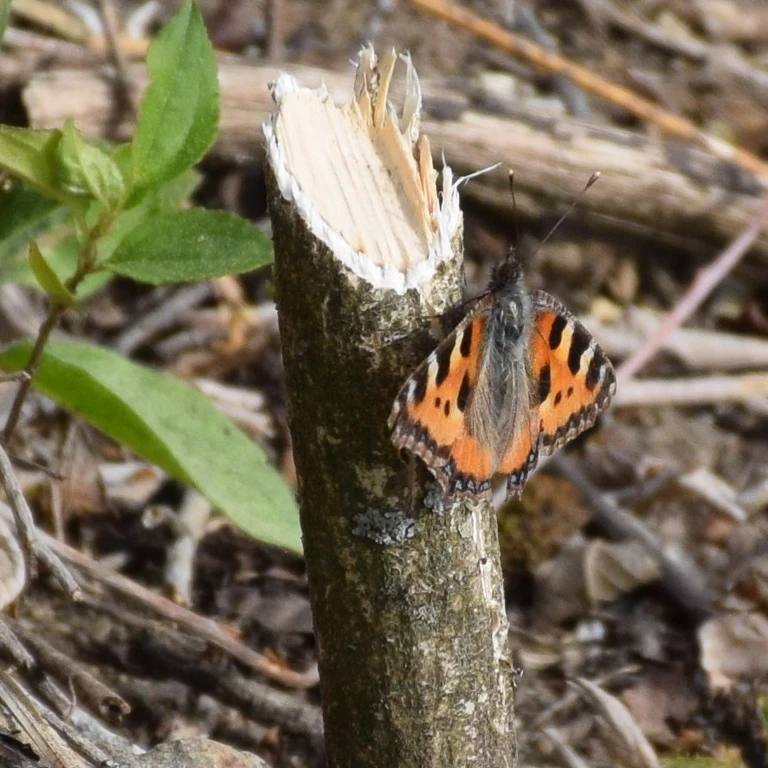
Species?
Aglais urticae
